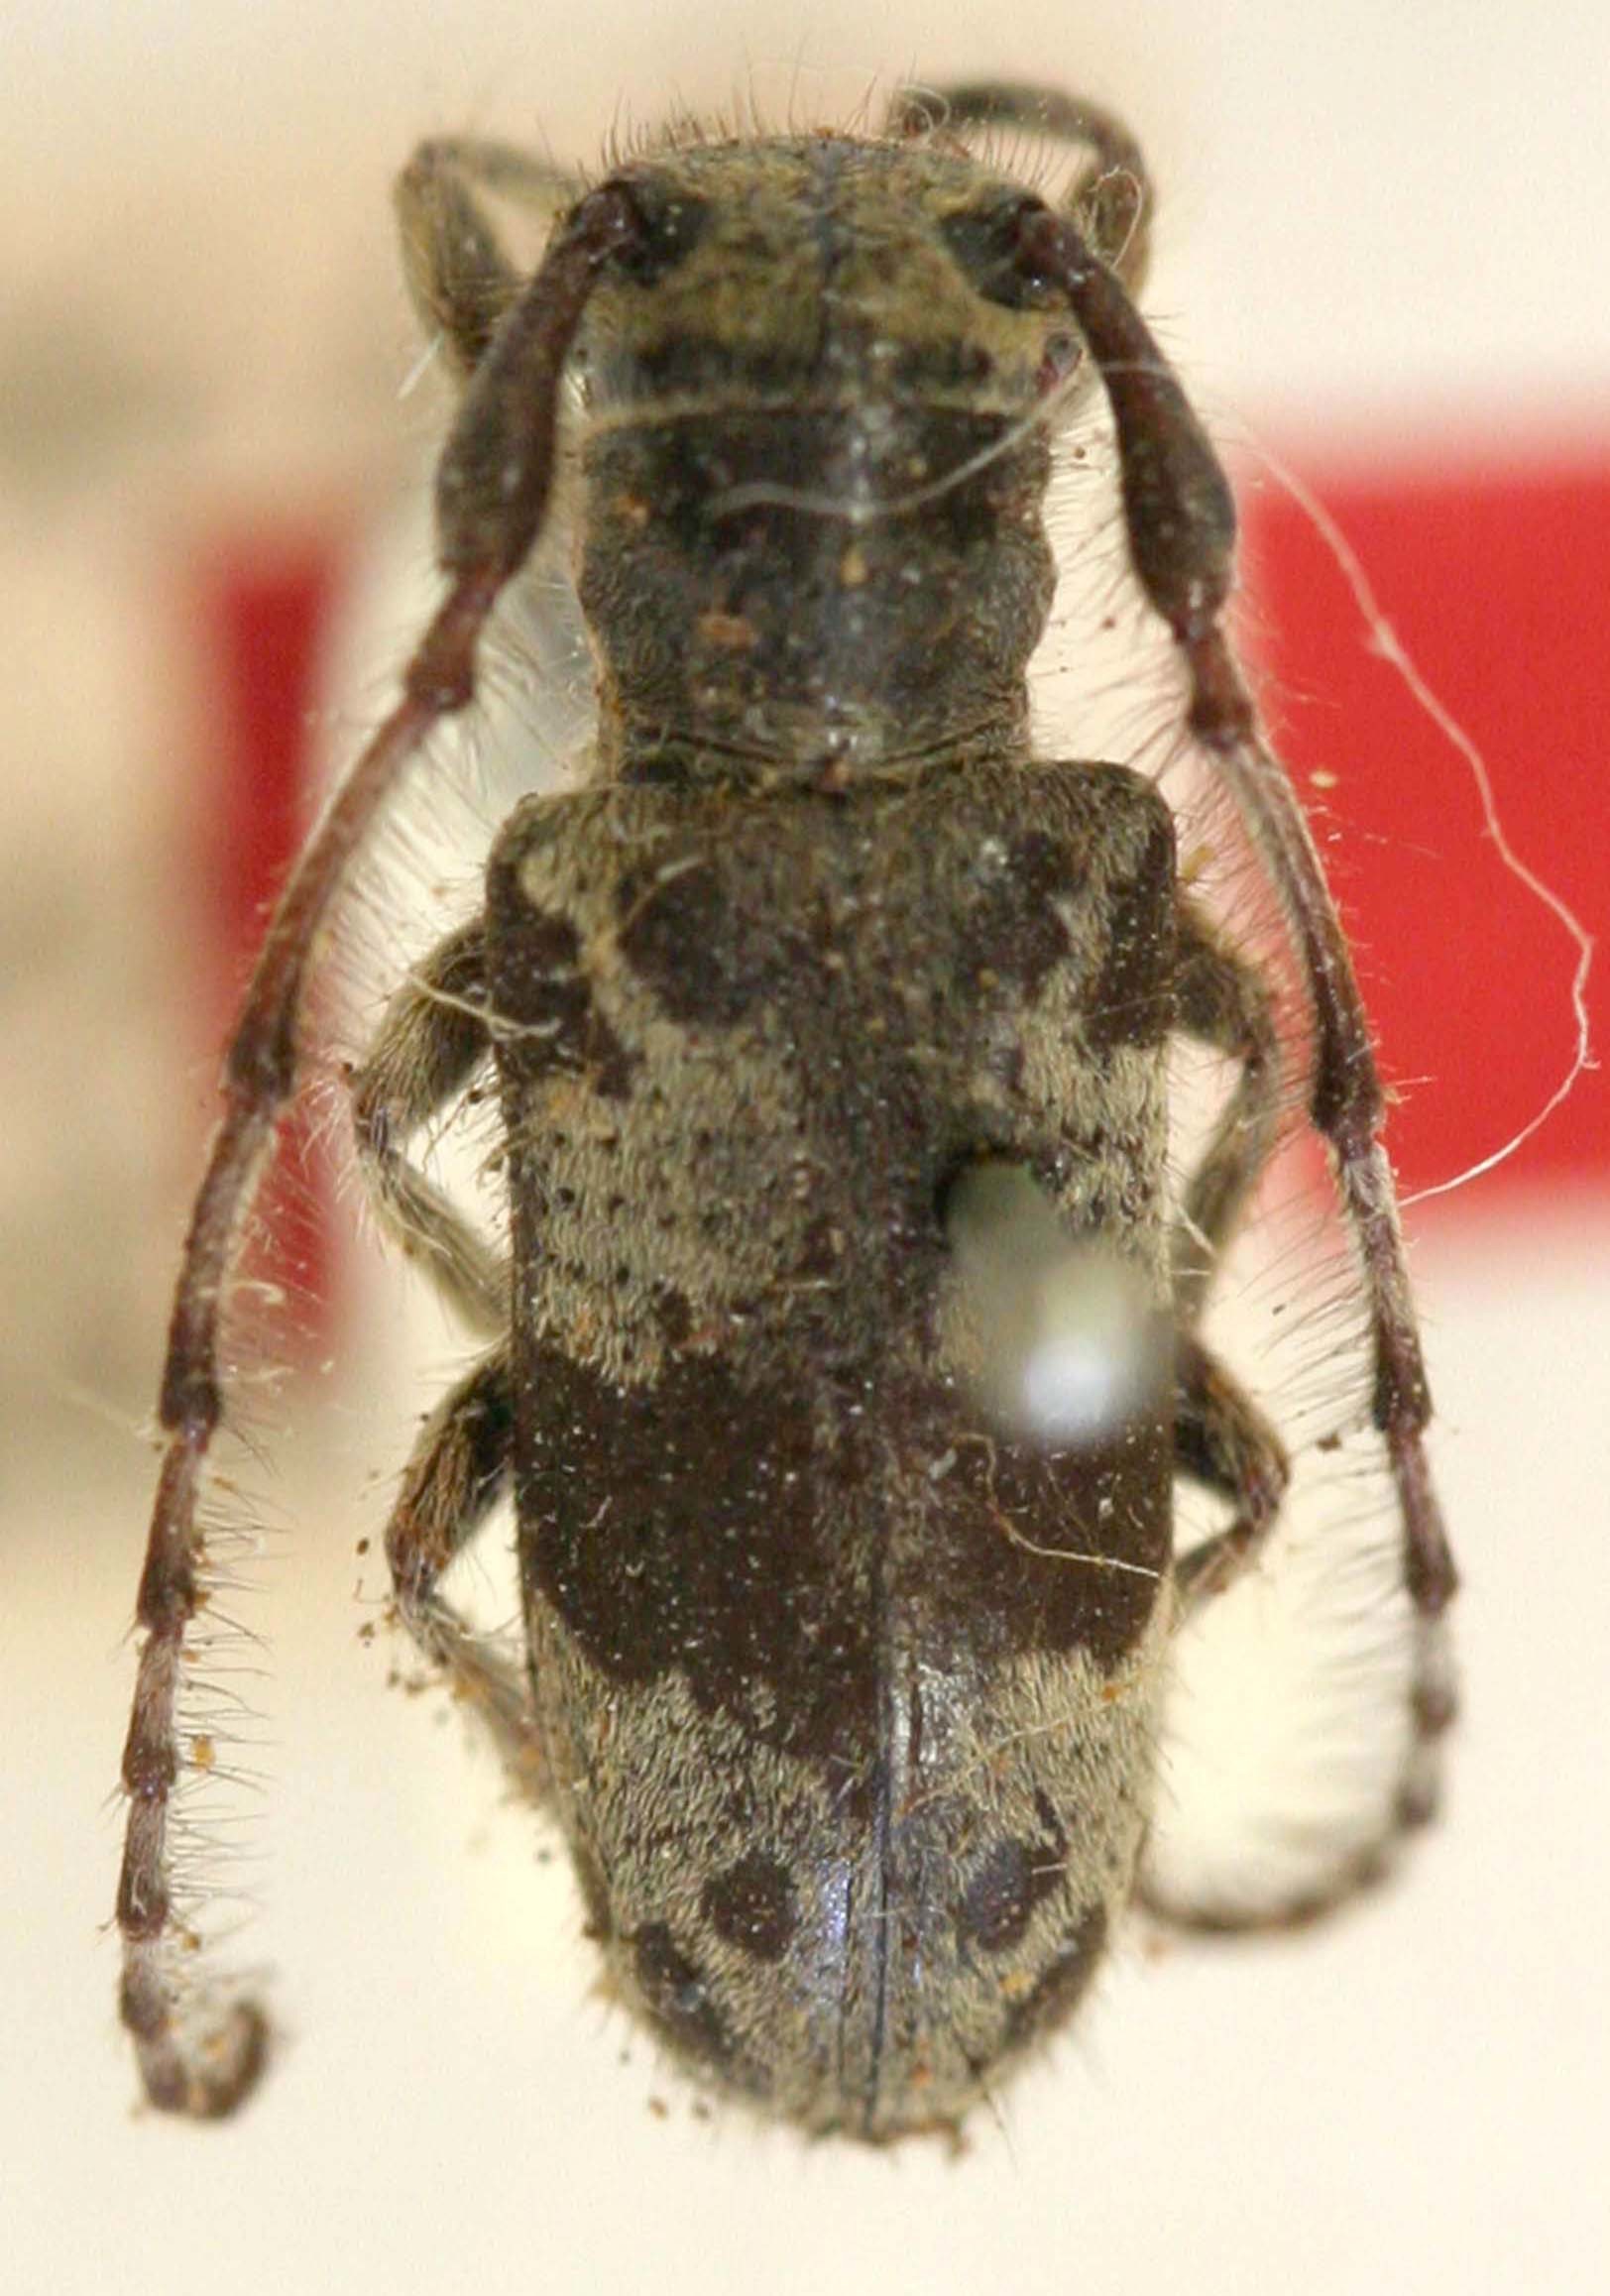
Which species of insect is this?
Synixais strandi
